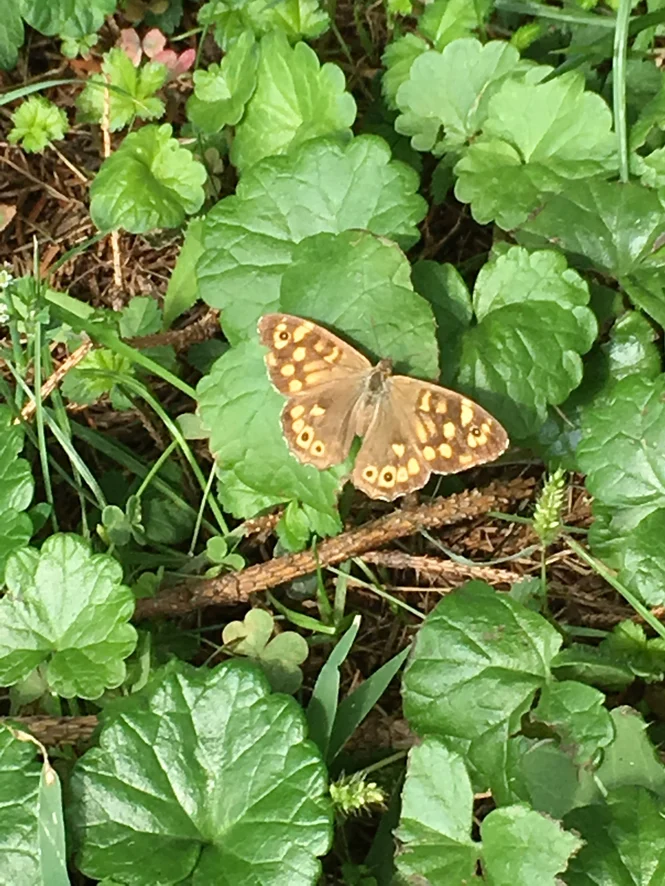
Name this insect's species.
Pararge aegeria
